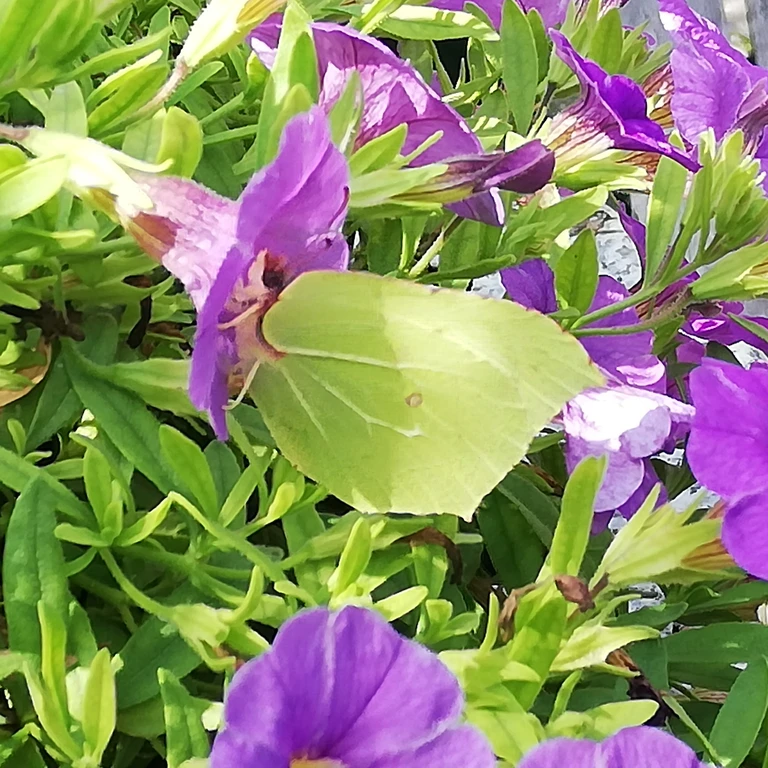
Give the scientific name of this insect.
Gonepteryx rhamni
